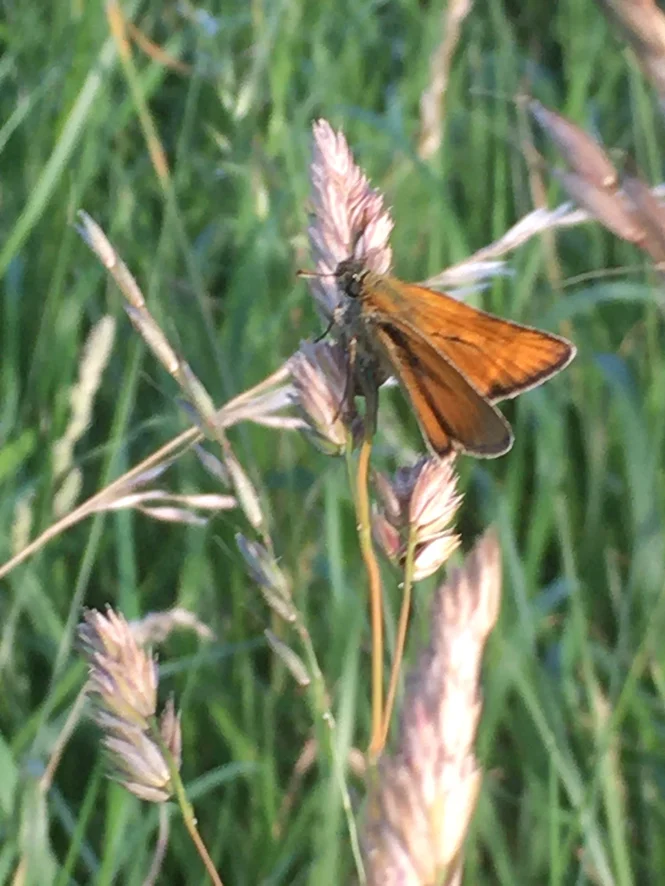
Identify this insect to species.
Thymelicus sylvestris
